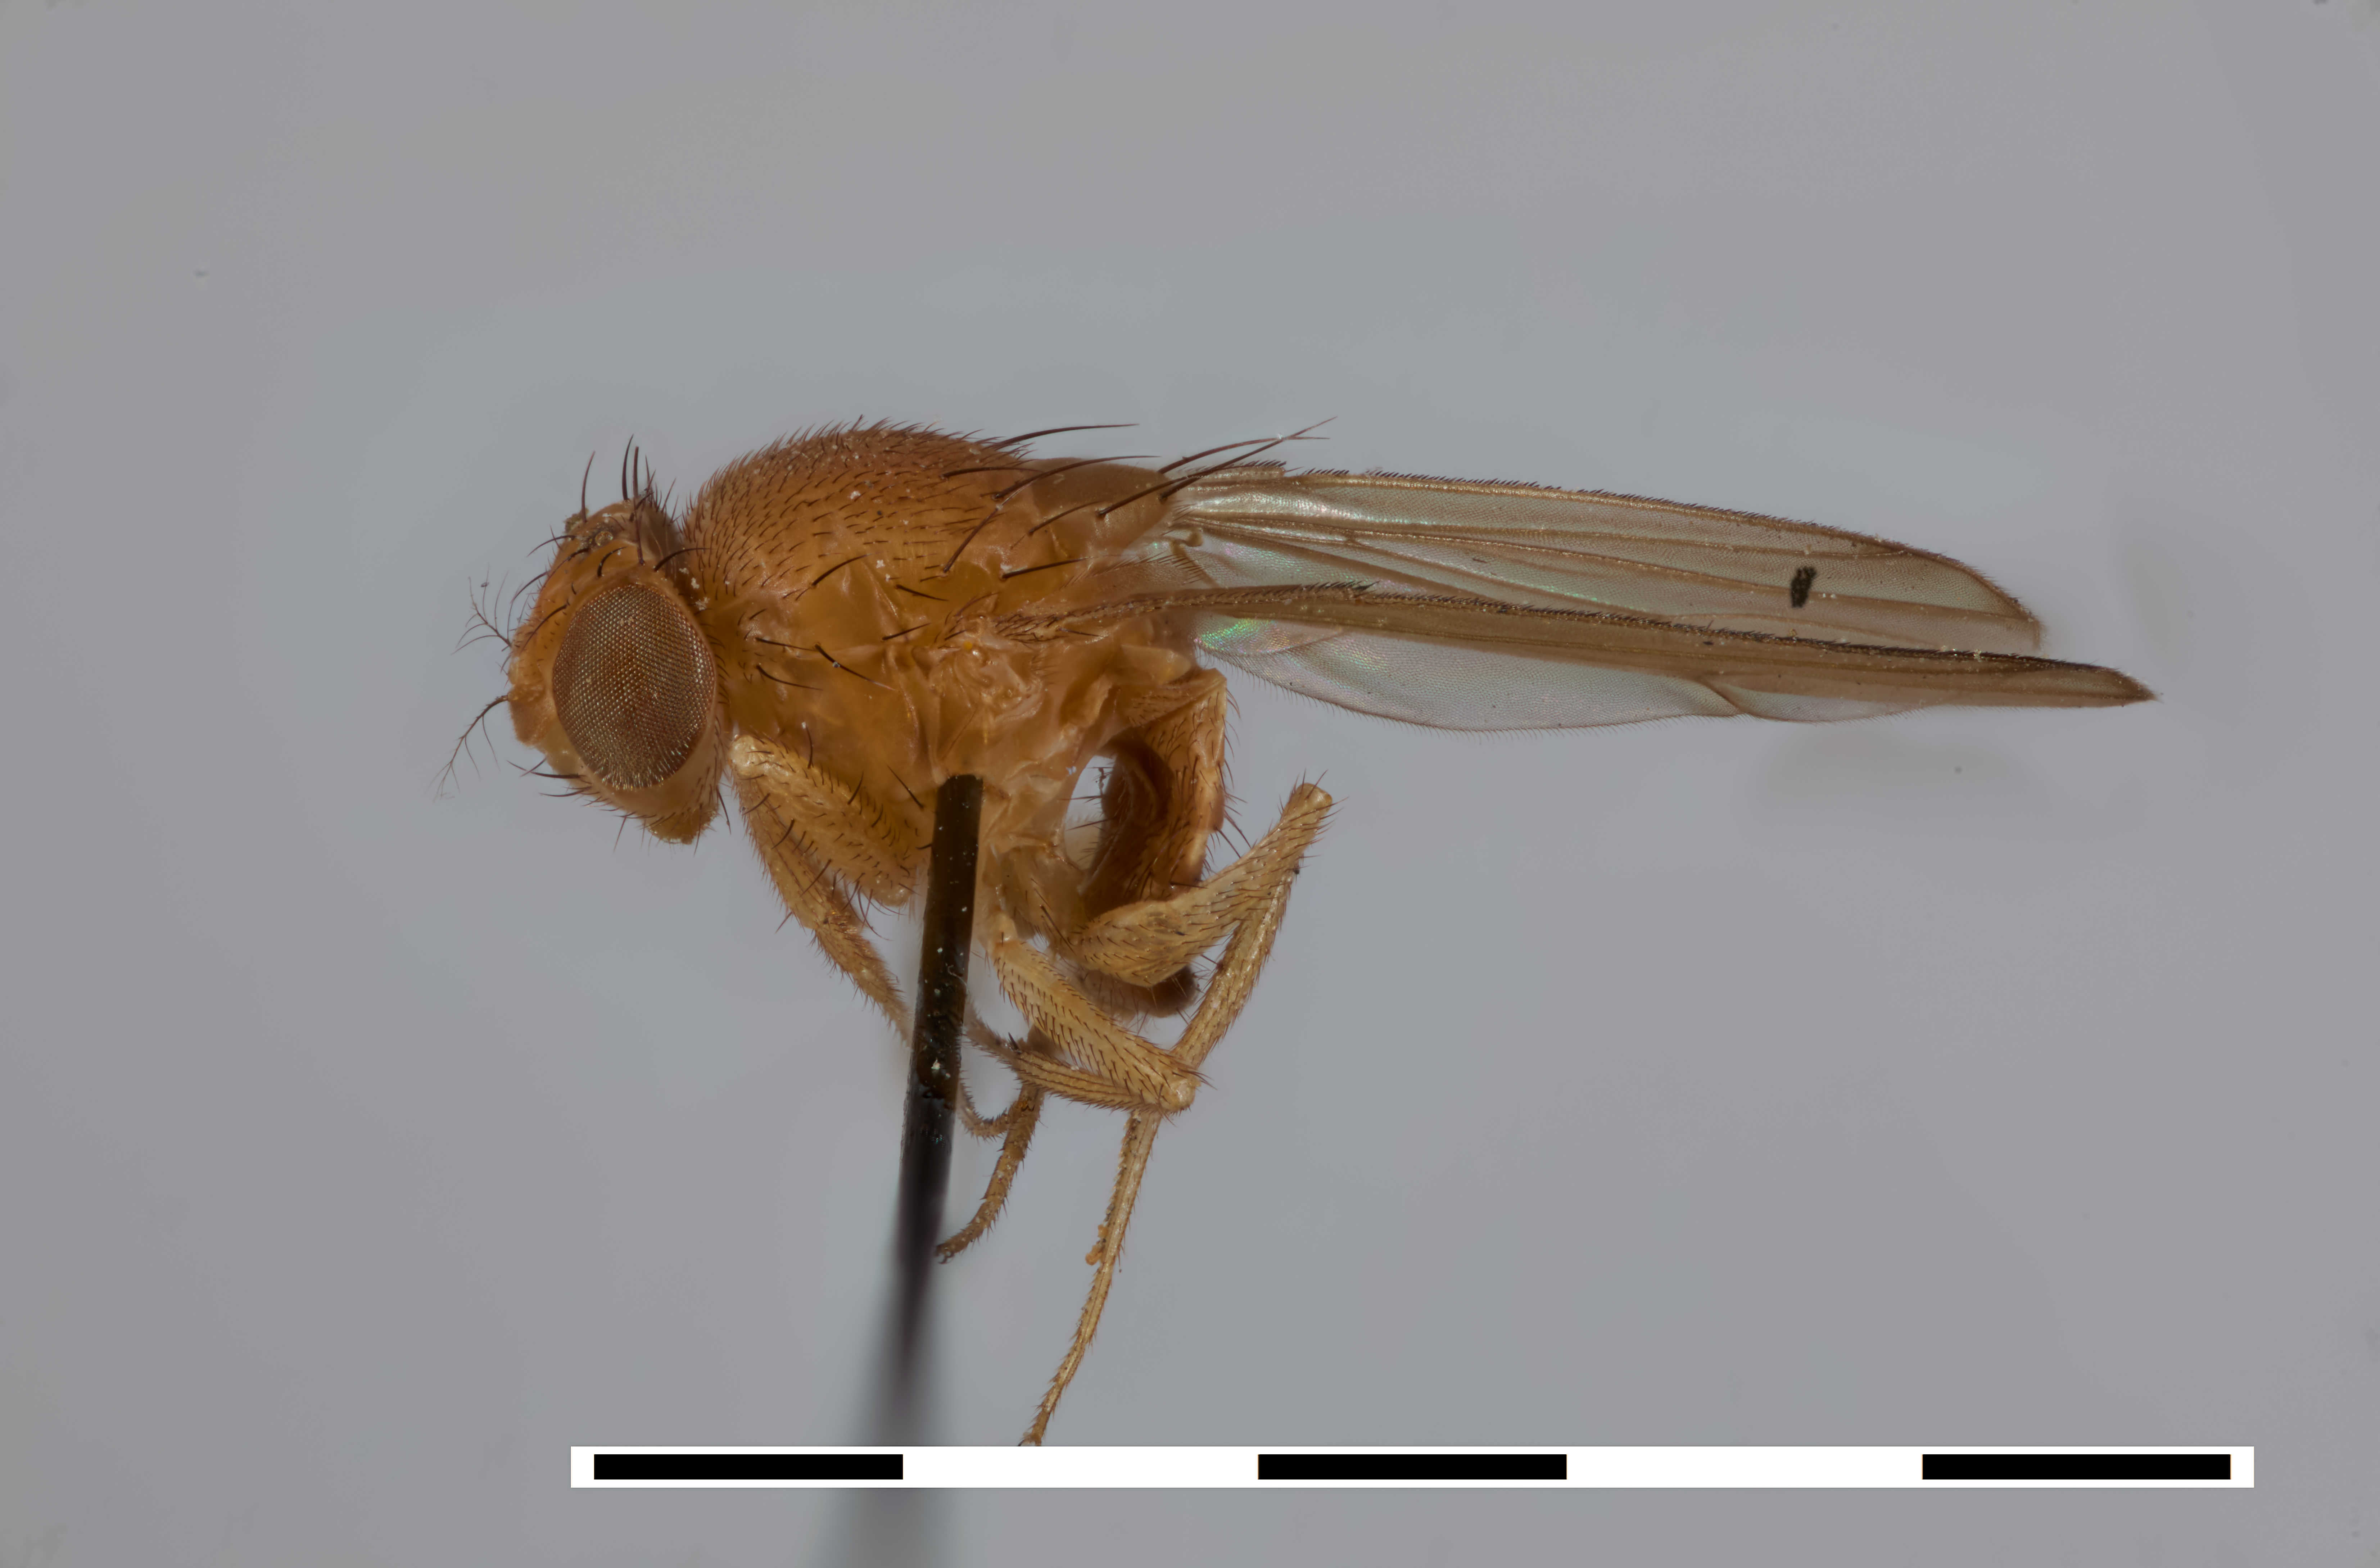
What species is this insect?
Drosophila immigrans
